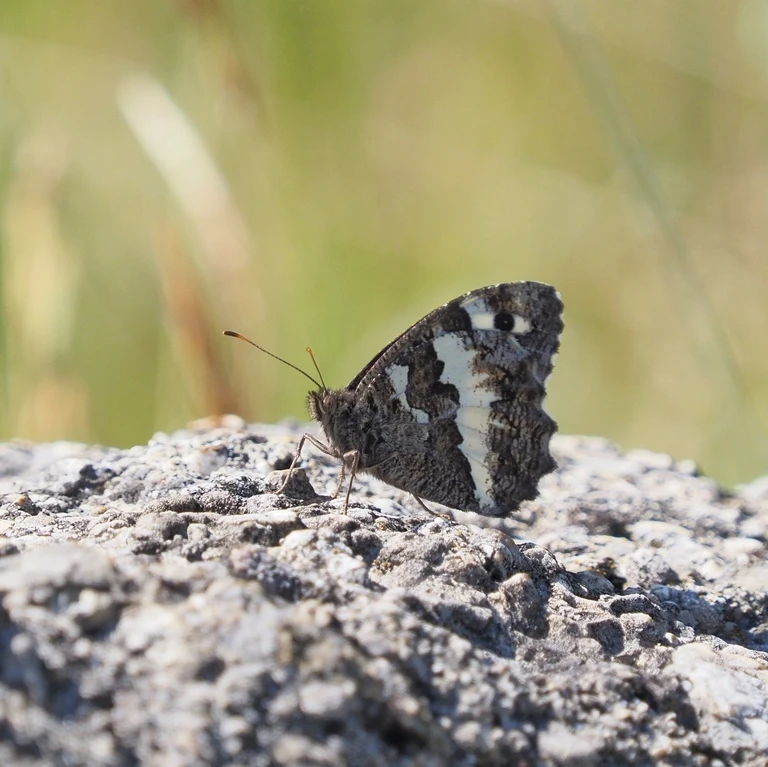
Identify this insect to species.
Brintesia circe
